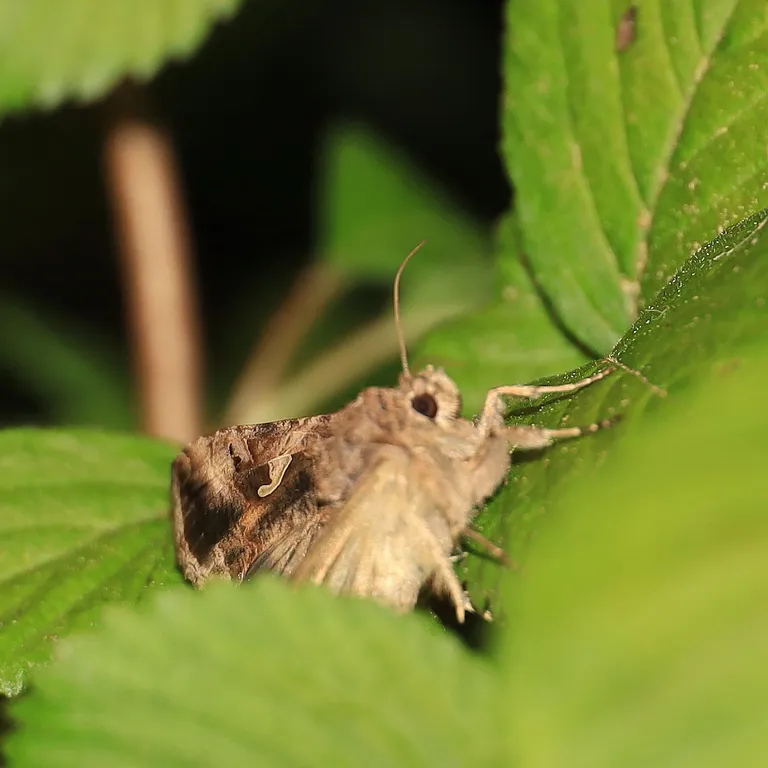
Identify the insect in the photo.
Autographa gamma
